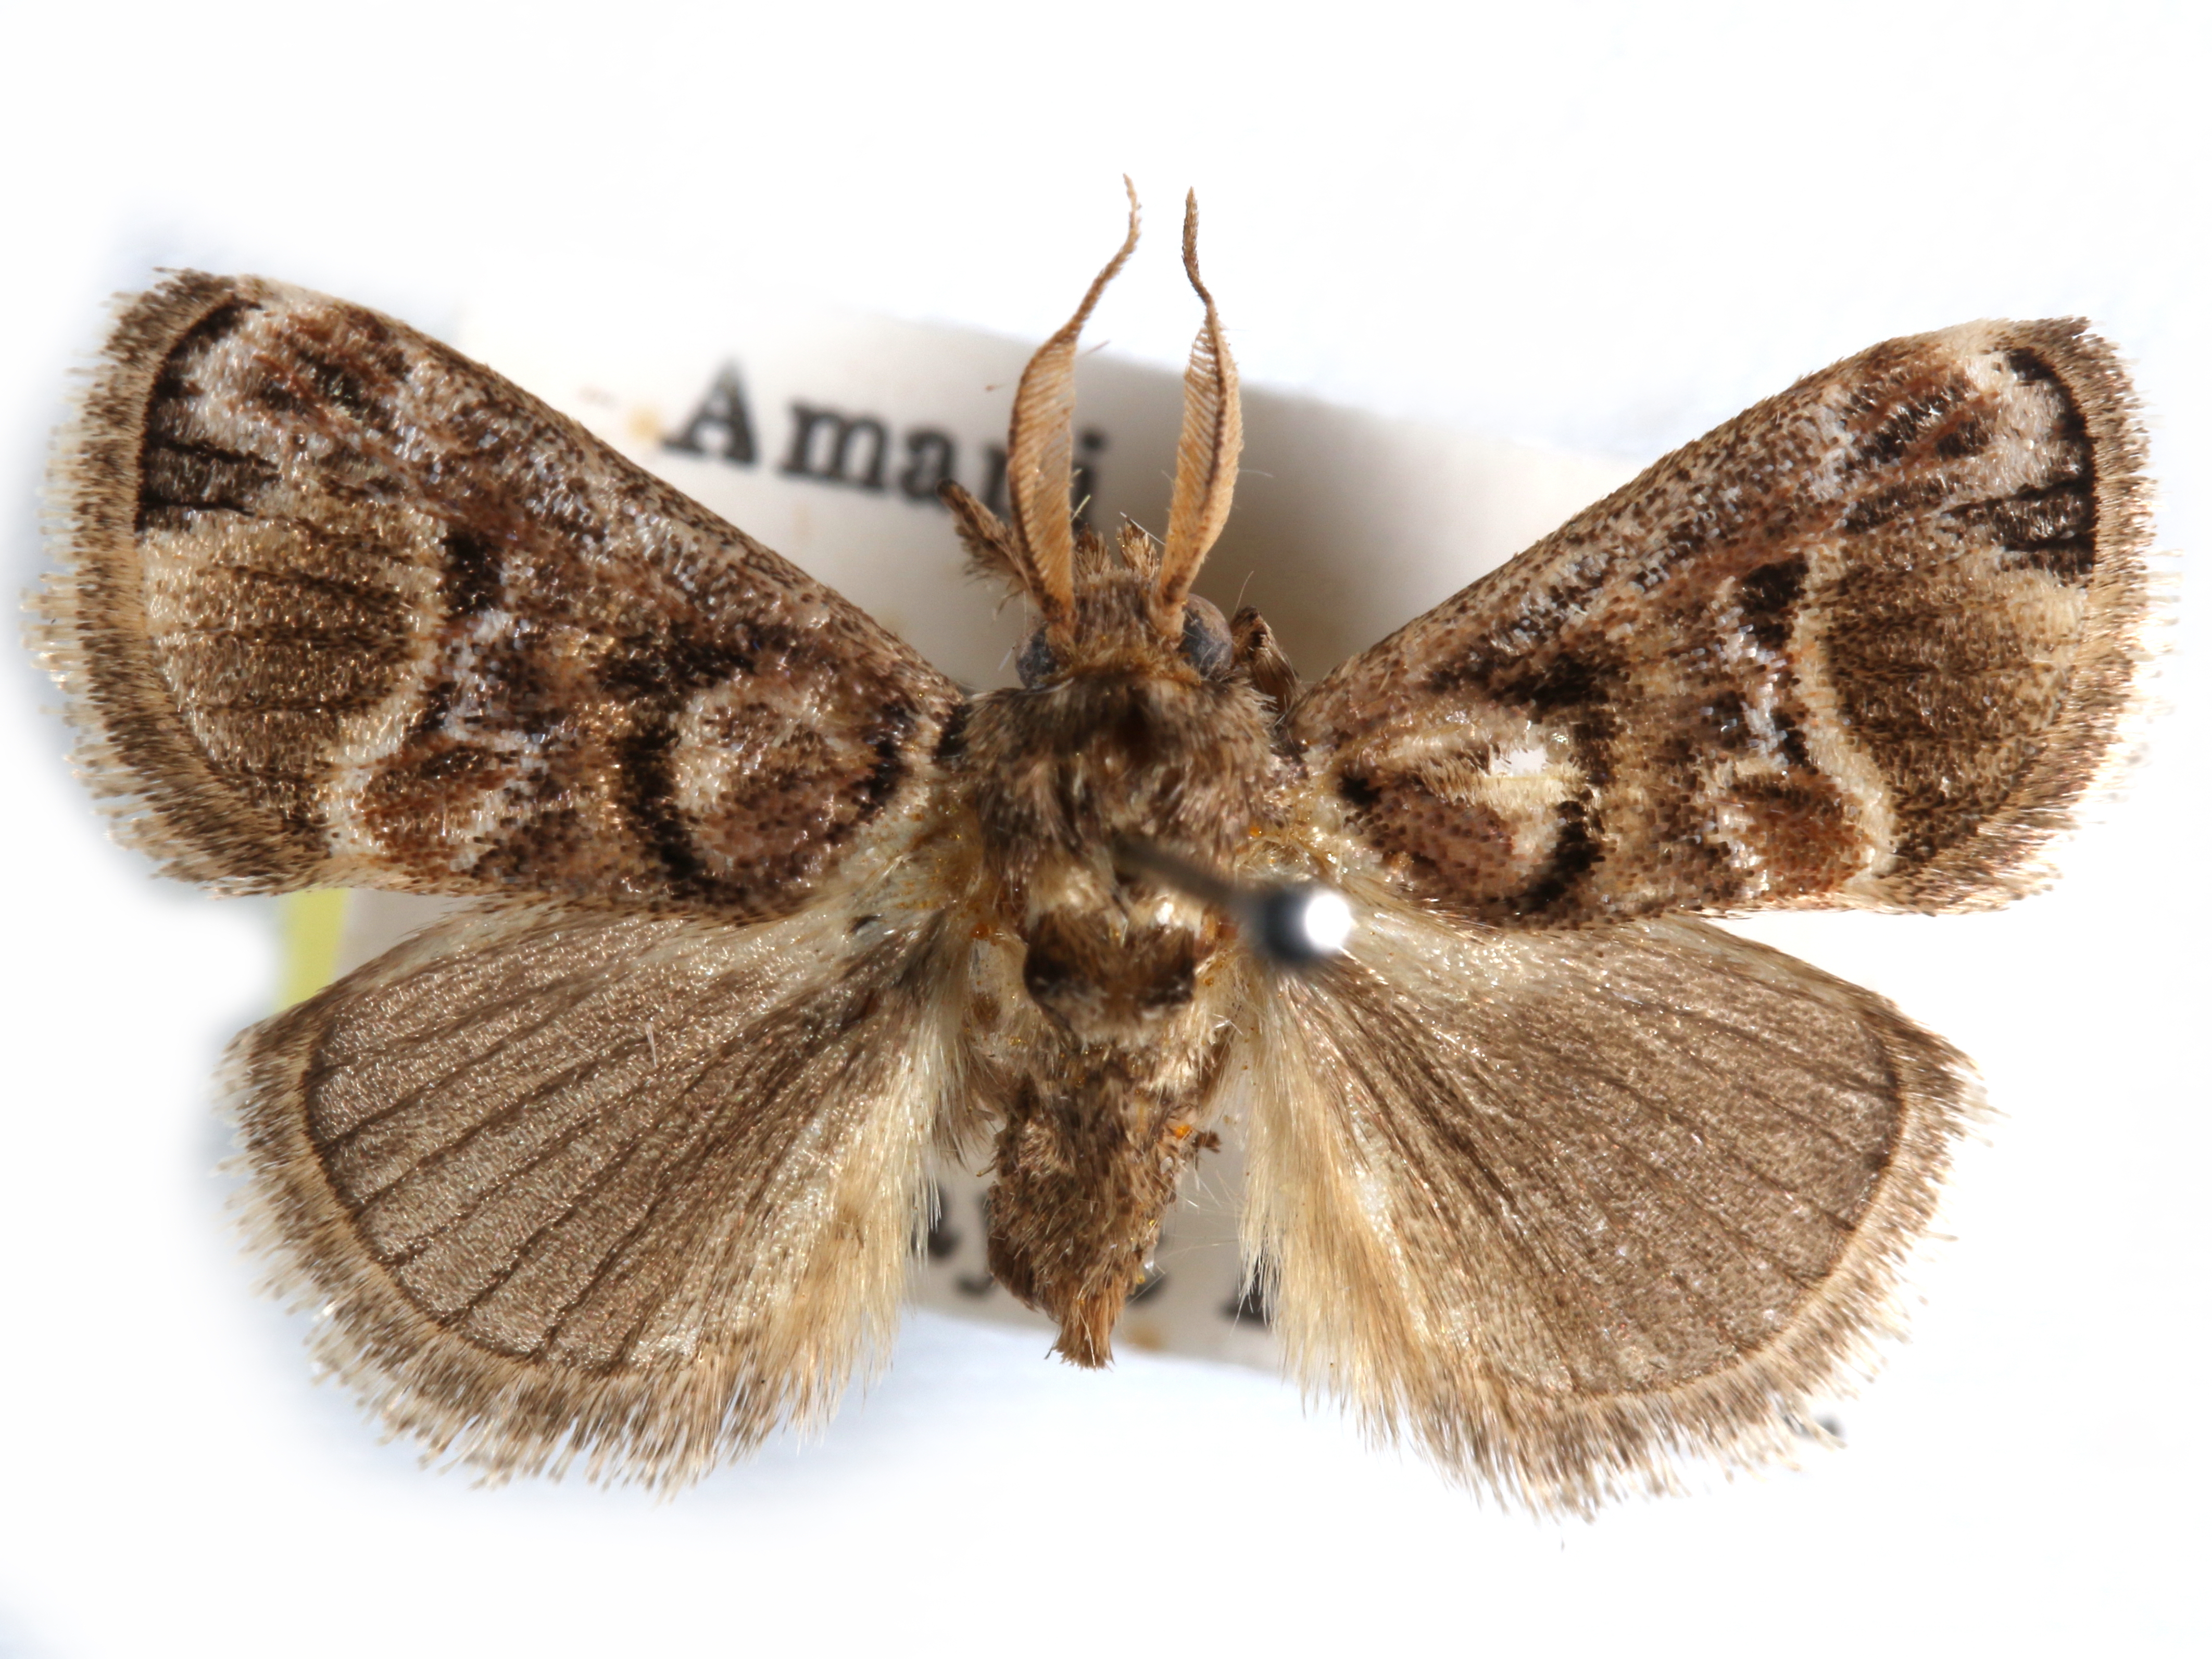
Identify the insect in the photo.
Zinara discophora
